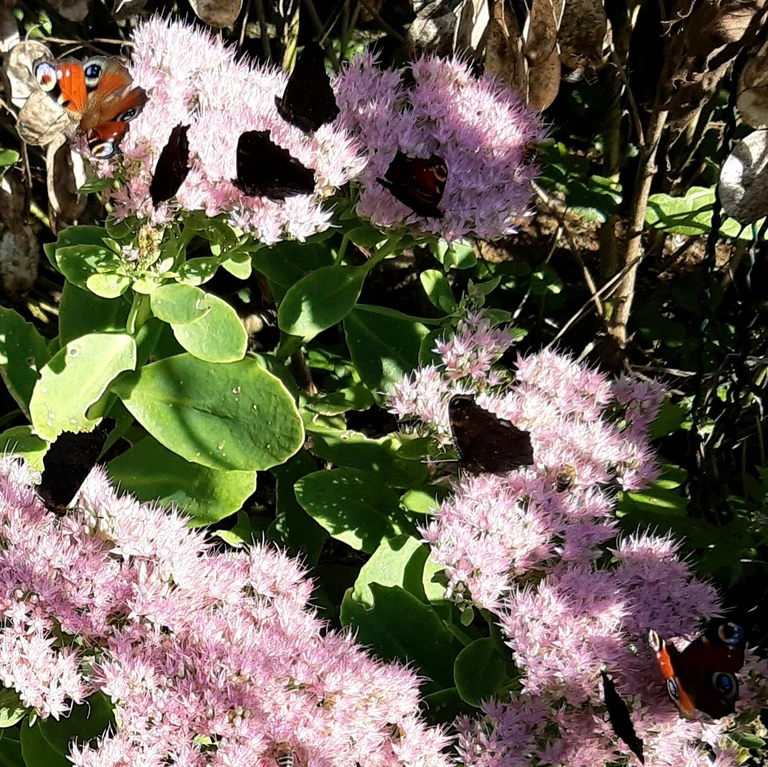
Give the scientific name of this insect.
Aglais io
